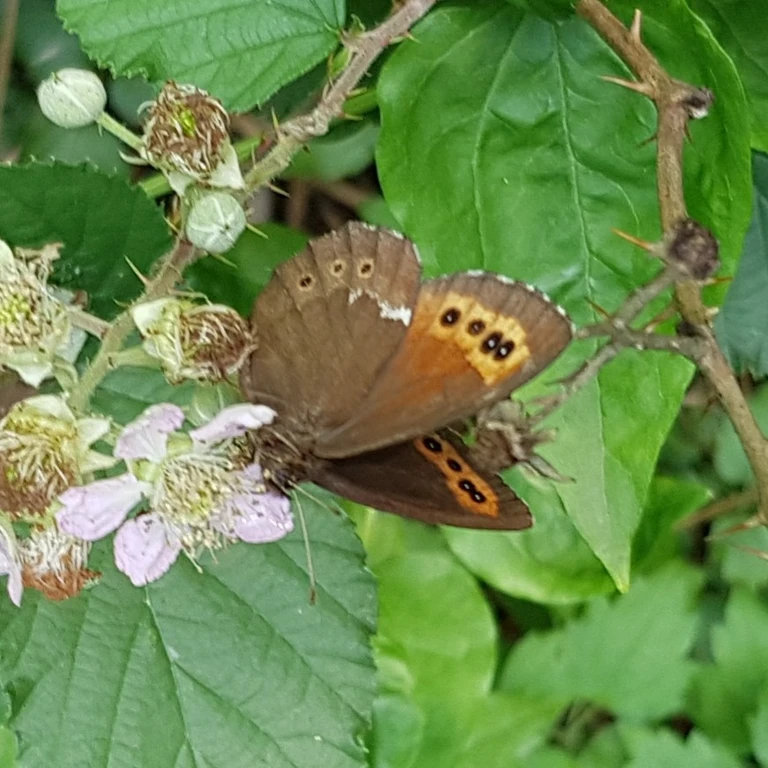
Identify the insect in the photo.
Erebia ligea
